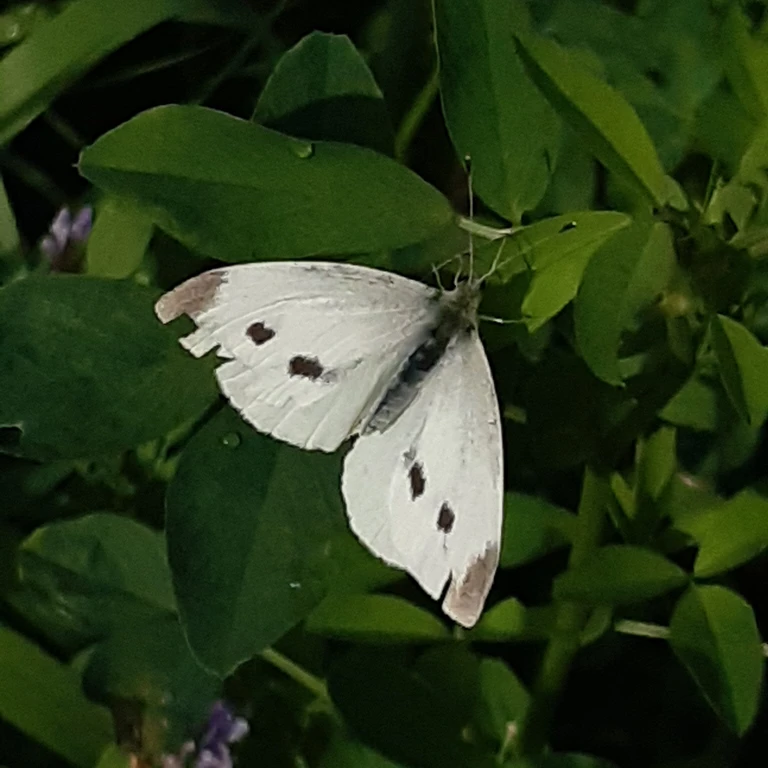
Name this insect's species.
Pieris rapae
